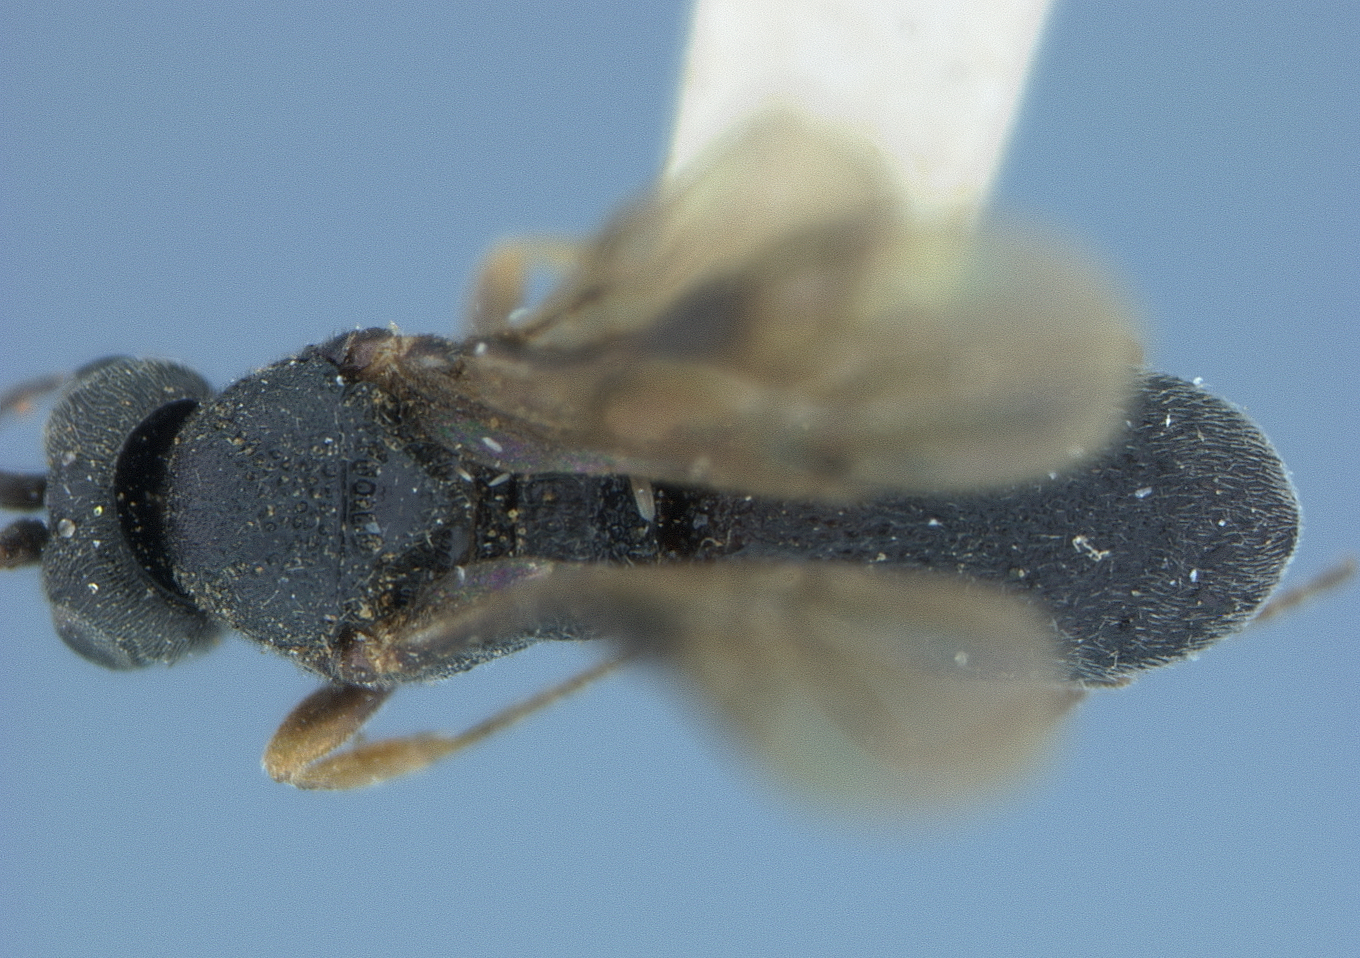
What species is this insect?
Chelonus nigripennis
